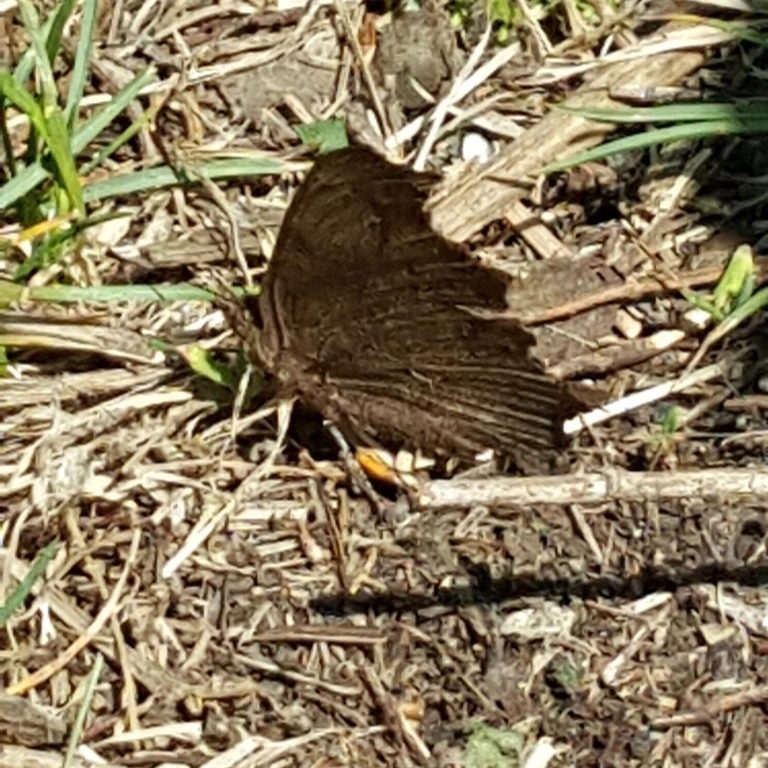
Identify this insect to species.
Polygonia c-album
